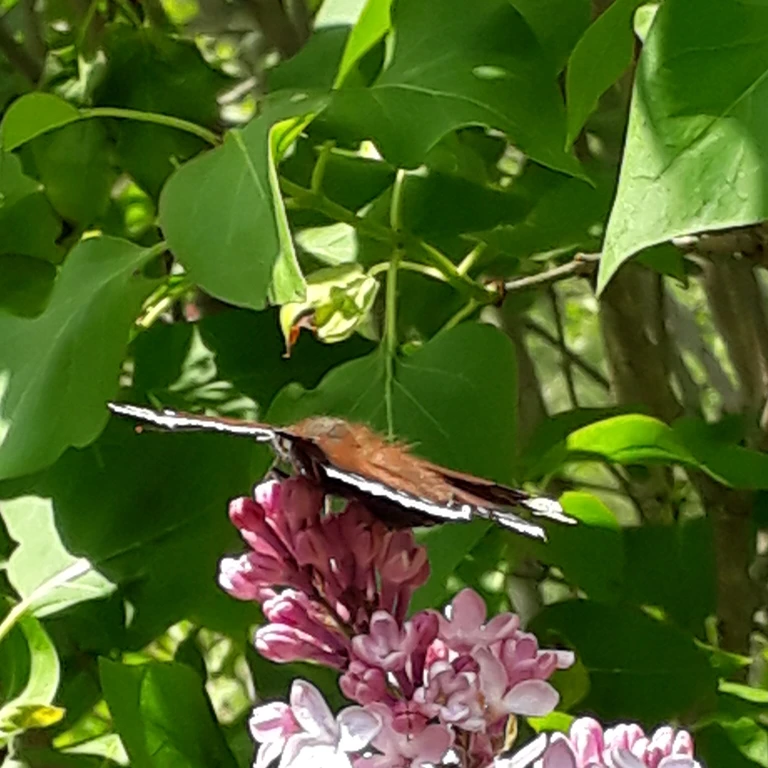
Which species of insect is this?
Nymphalis antiopa
